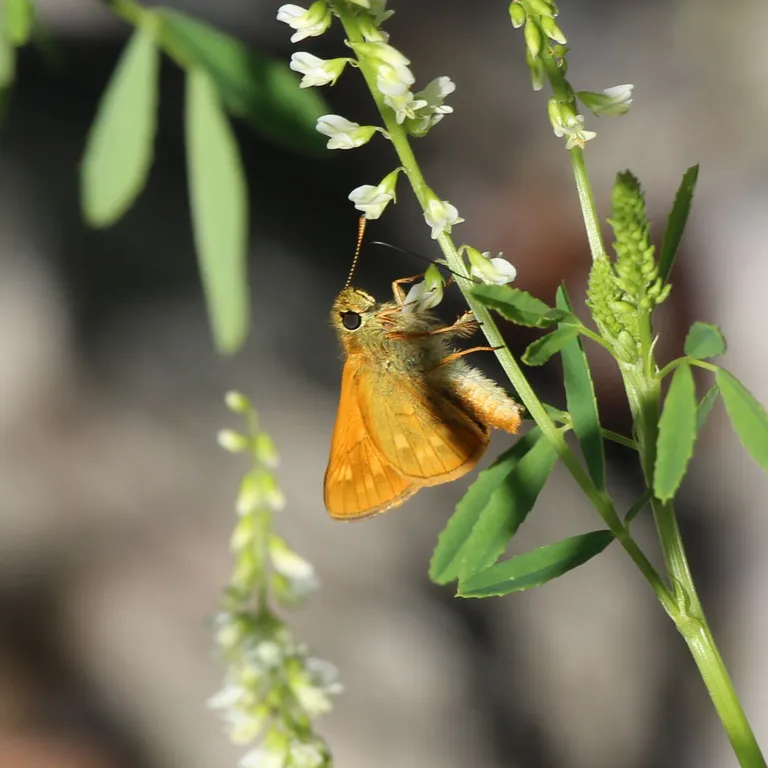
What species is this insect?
Ochlodes sylvanus (also Ochlodes venata)
